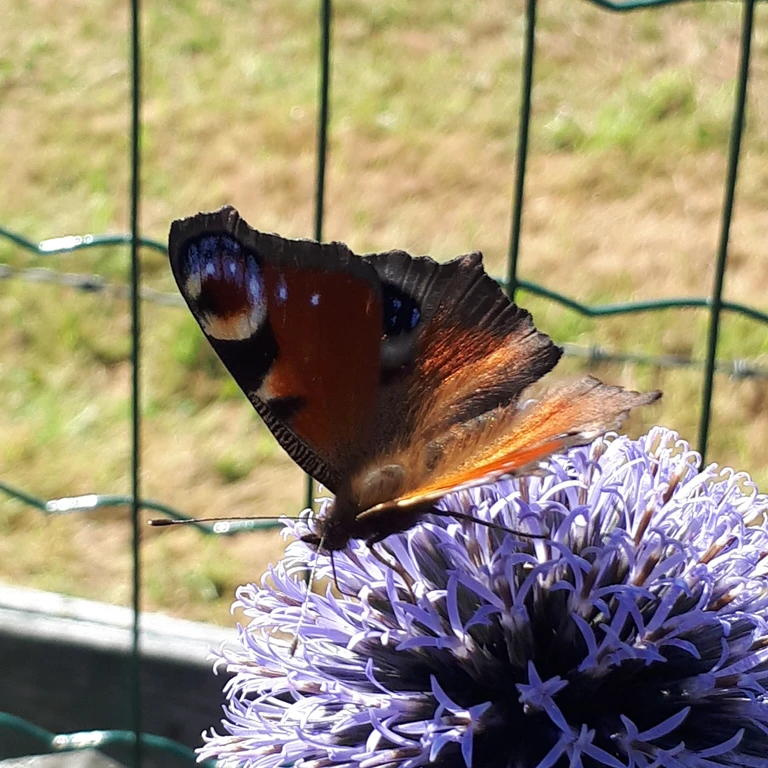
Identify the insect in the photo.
Aglais io
